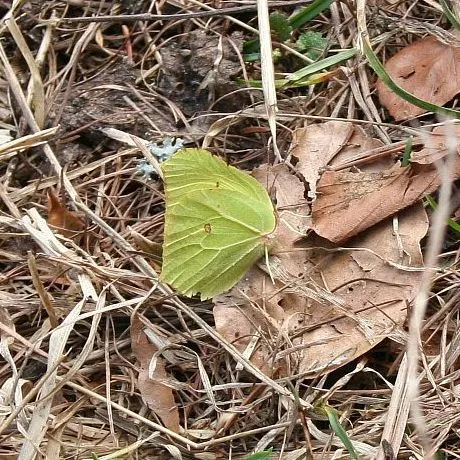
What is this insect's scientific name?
Gonepteryx rhamni
